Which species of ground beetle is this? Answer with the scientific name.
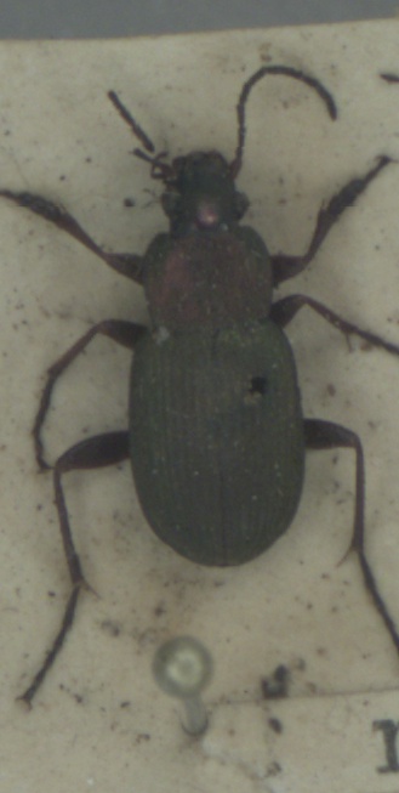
Chlaenius nigricornis
